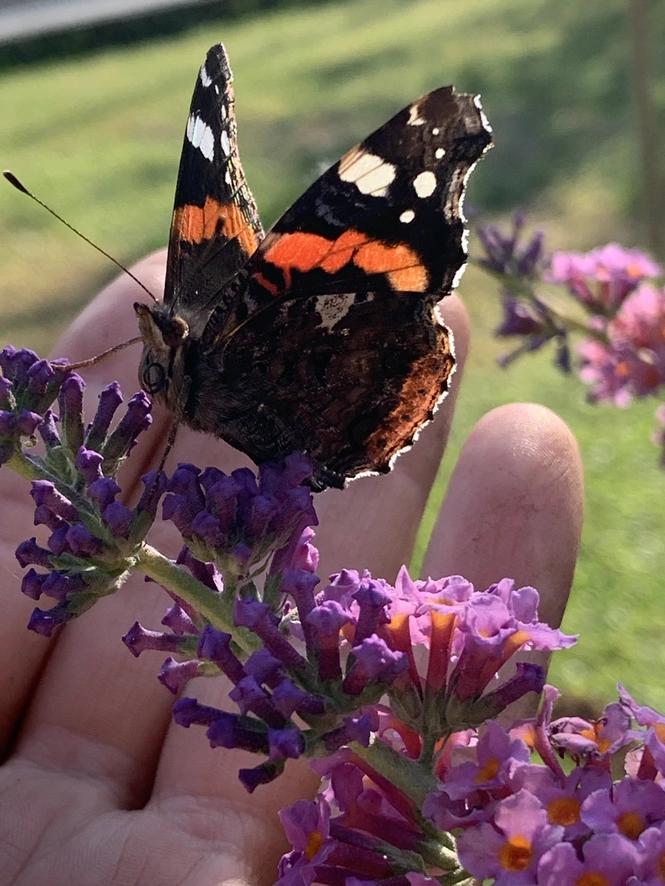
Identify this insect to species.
Vanessa atalanta
